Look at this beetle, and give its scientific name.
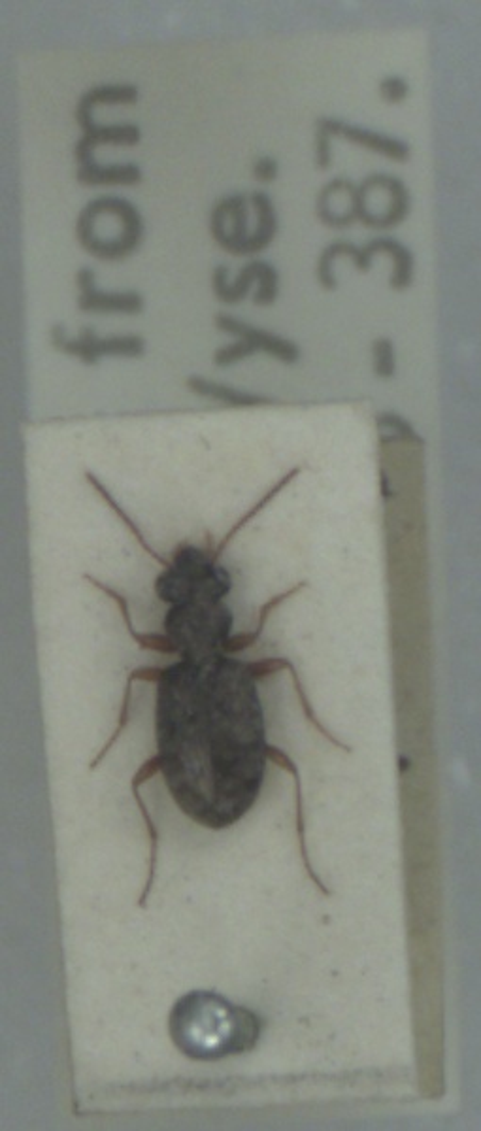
Asaphidion curtum
